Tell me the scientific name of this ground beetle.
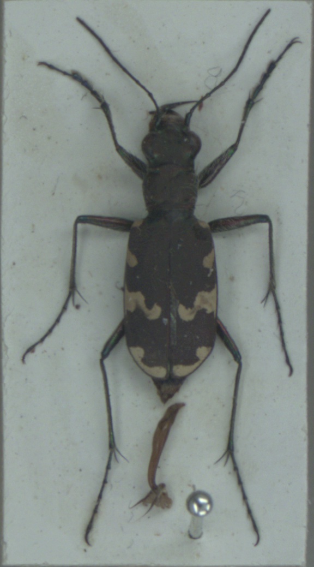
Cicindela hybrida
